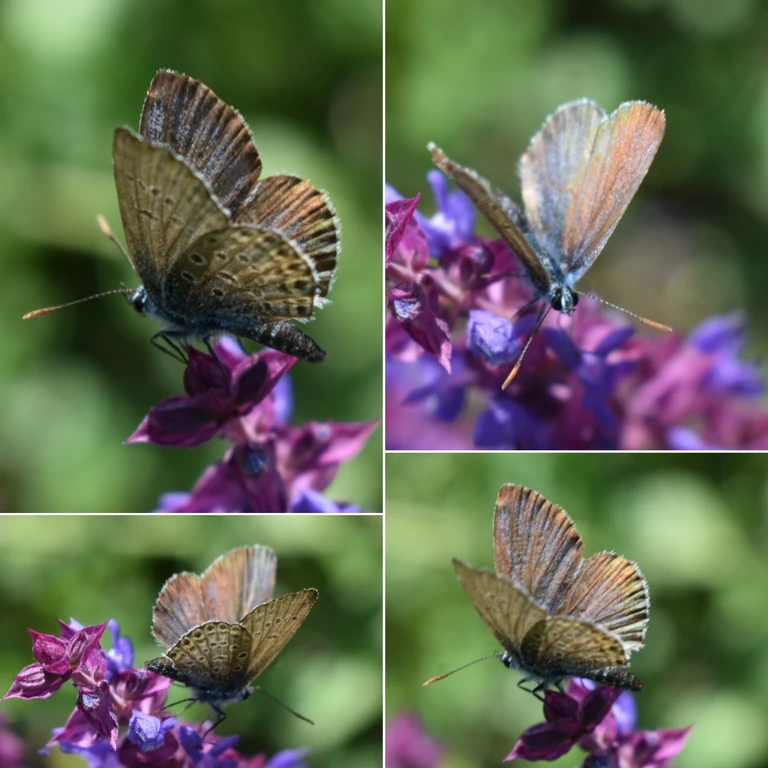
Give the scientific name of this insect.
Plebejus argus
